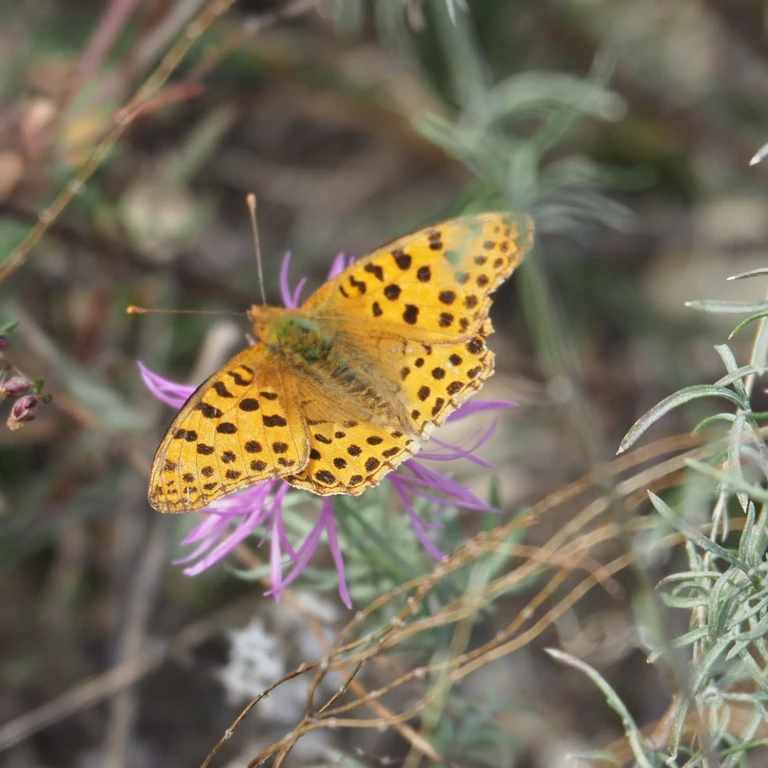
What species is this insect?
Issoria lathonia
